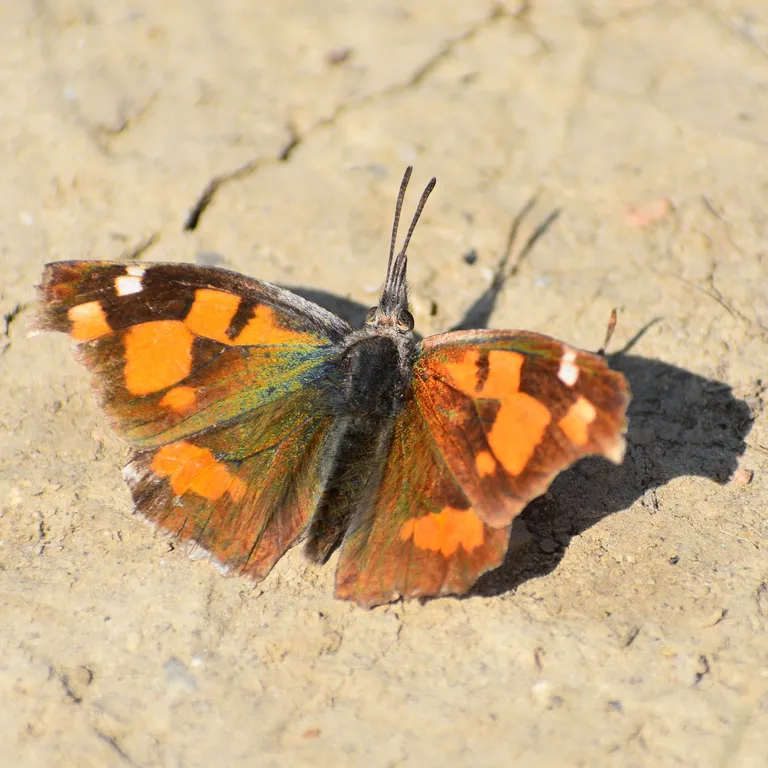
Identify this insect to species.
Libythea celtis
